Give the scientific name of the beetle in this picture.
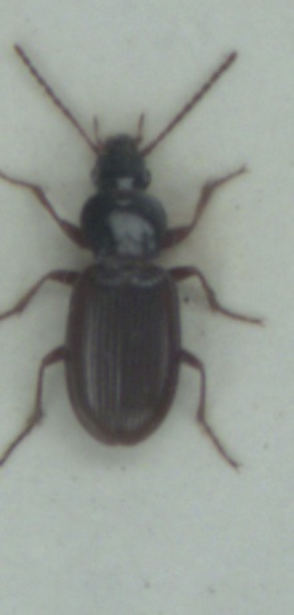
Pterostichus strenuus
